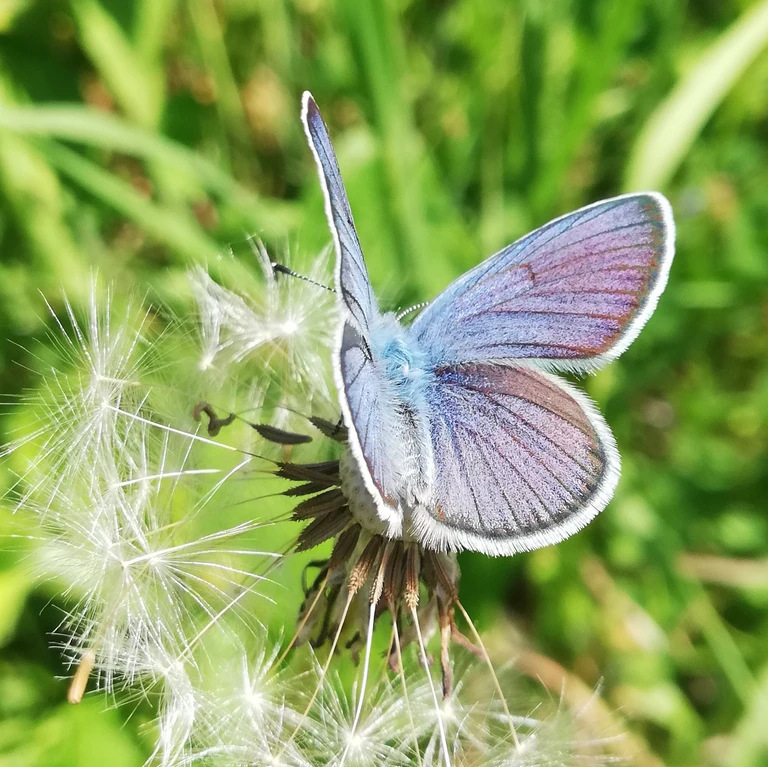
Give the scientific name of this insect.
Cyaniris semiargus
